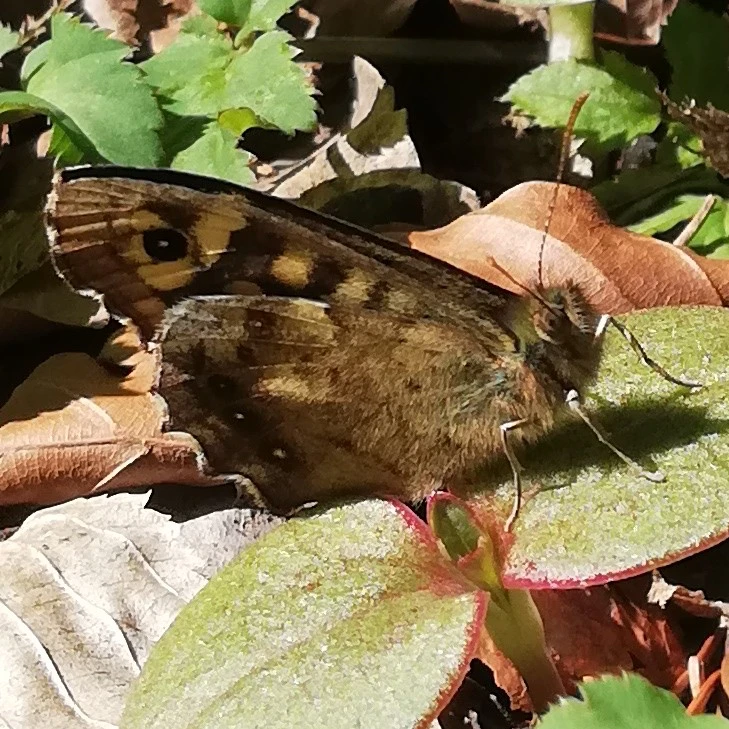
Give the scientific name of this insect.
Pararge aegeria
